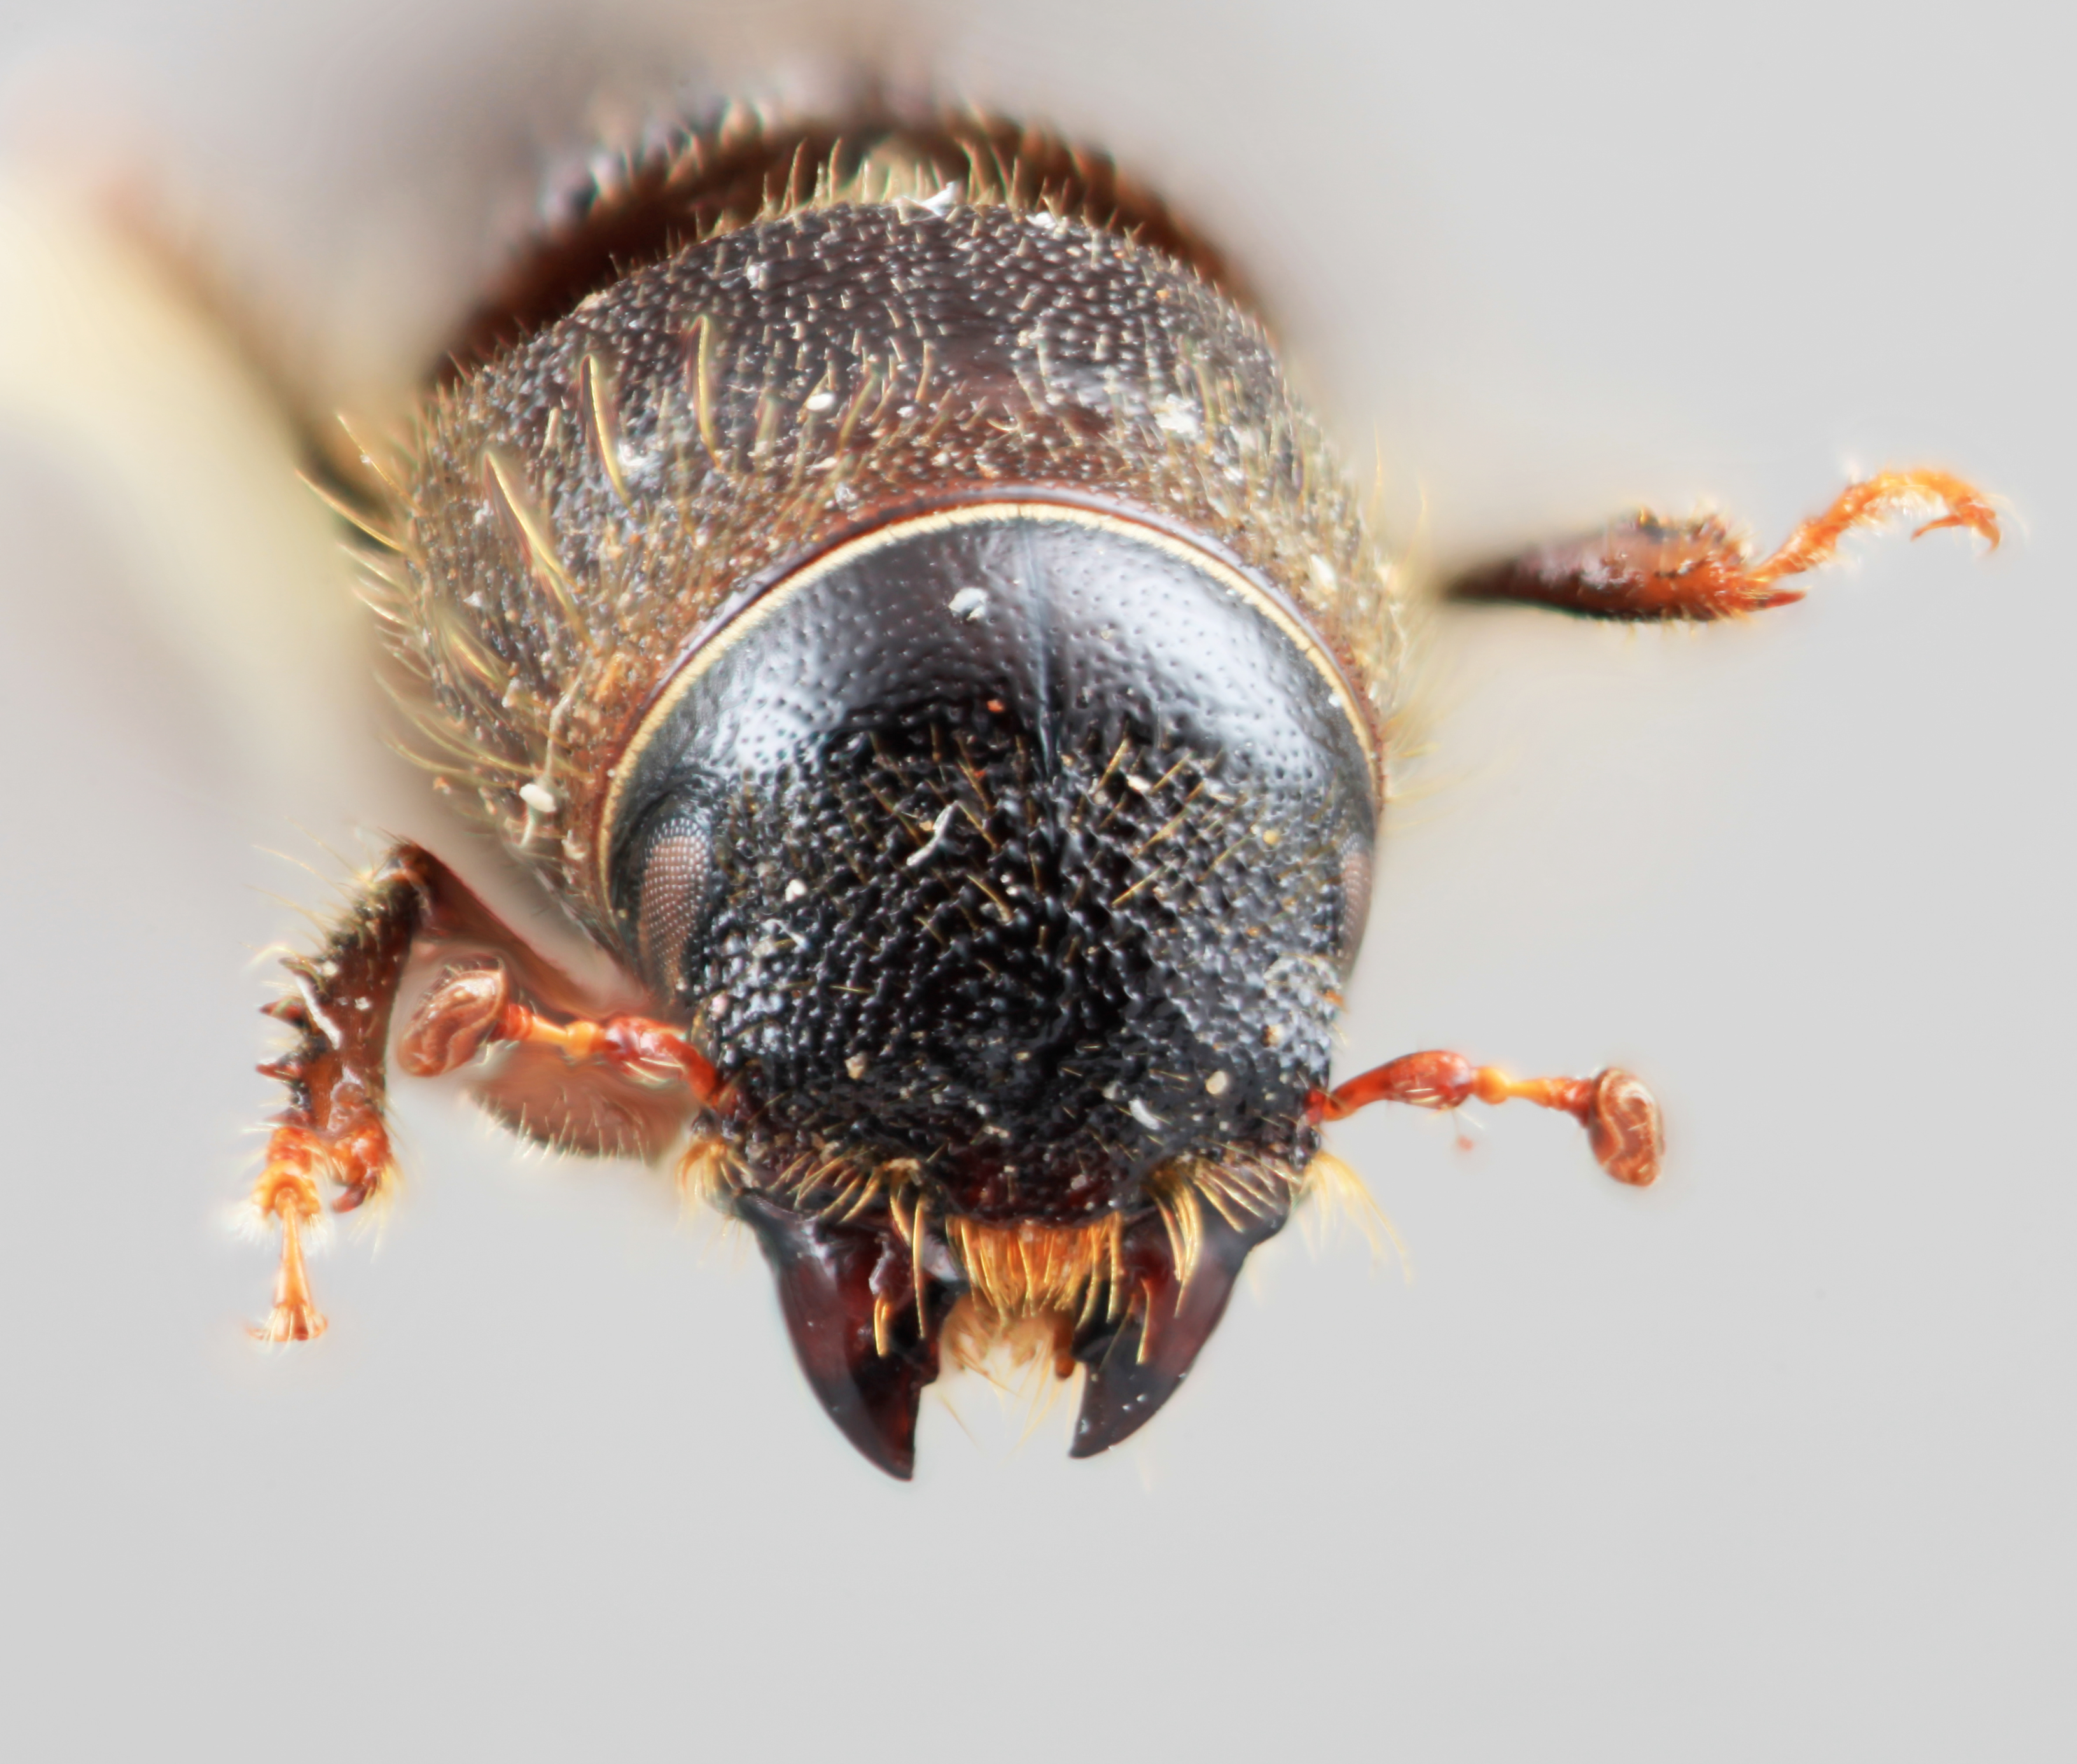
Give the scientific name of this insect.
Dendroctonus aztecus
